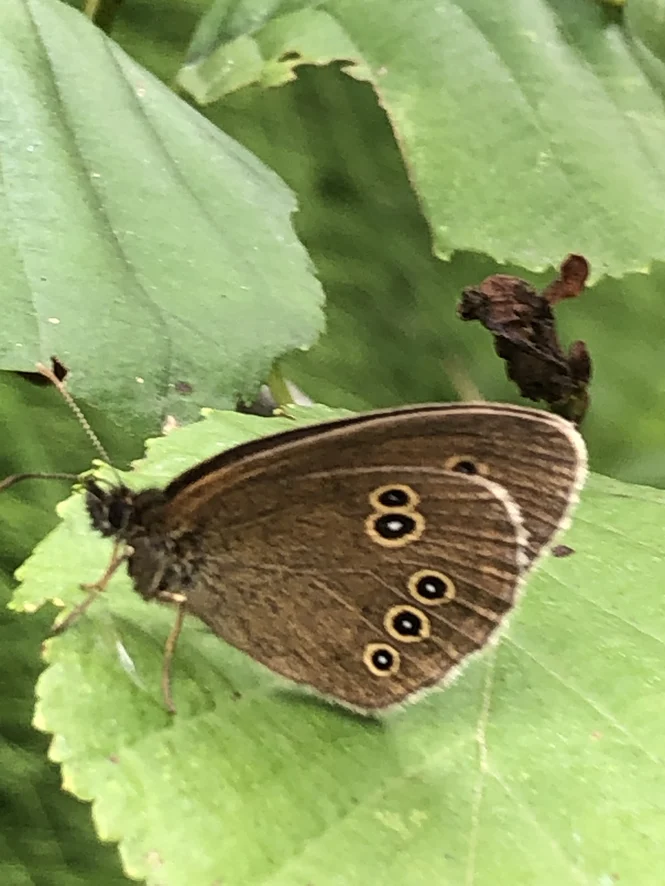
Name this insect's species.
Aphantopus hyperantus
